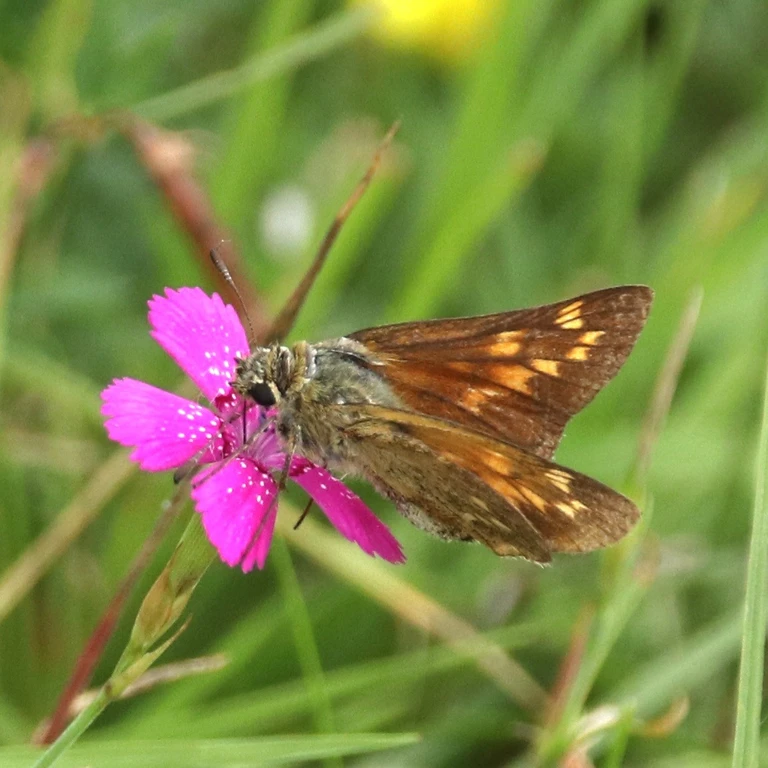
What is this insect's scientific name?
Ochlodes sylvanus (also Ochlodes venata)
